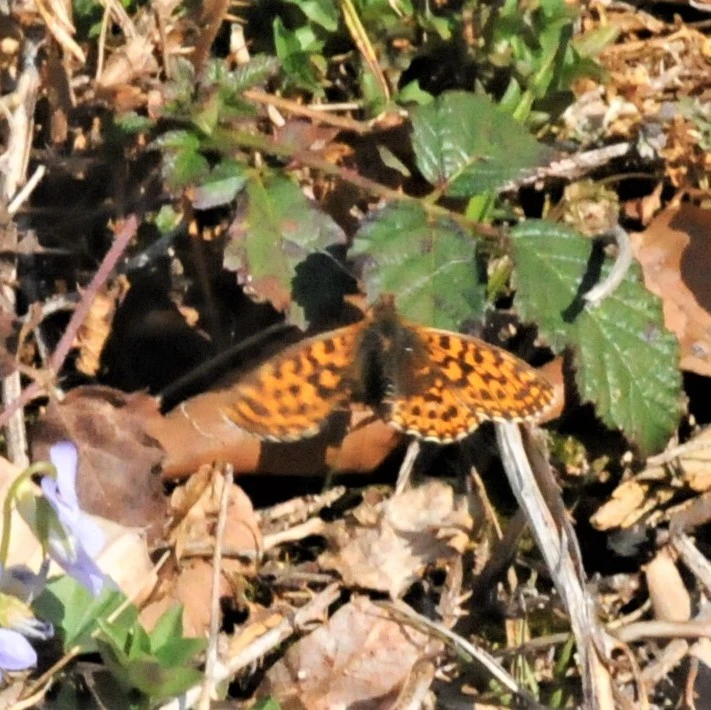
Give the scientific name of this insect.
Boloria dia
